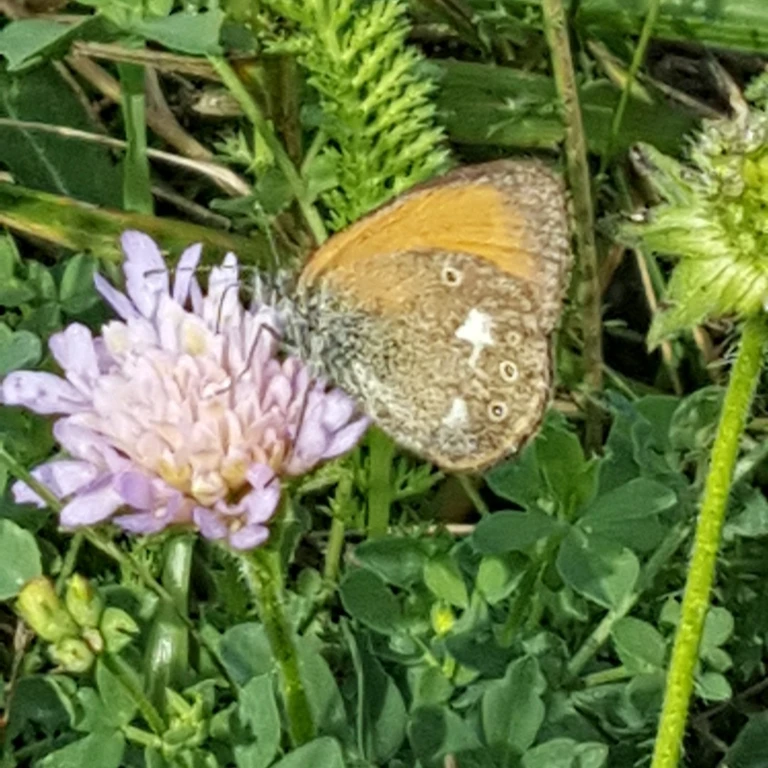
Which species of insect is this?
Coenonympha glycerion (also Coenonympha iphis)
